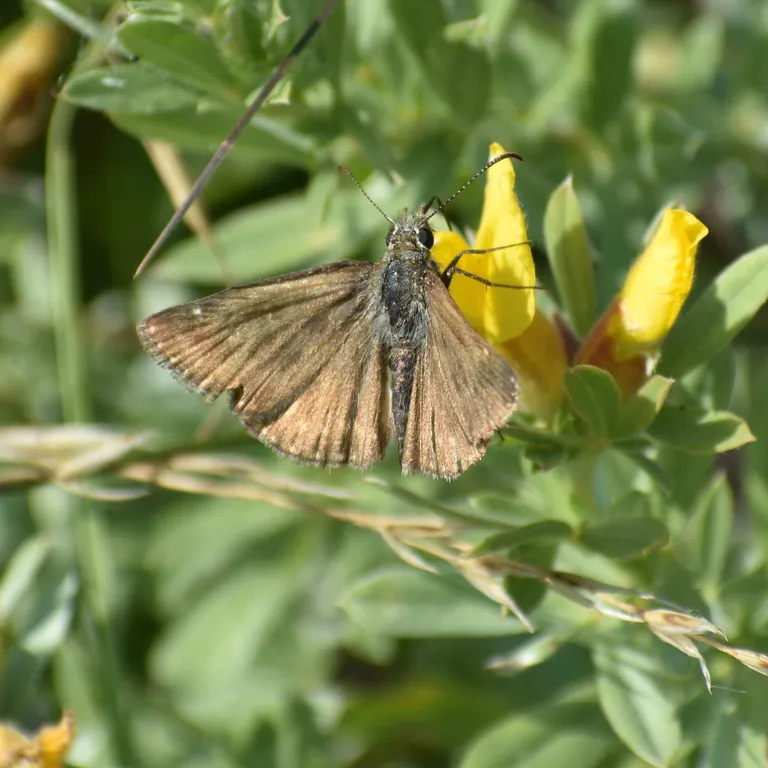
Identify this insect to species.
Erynnis tages
